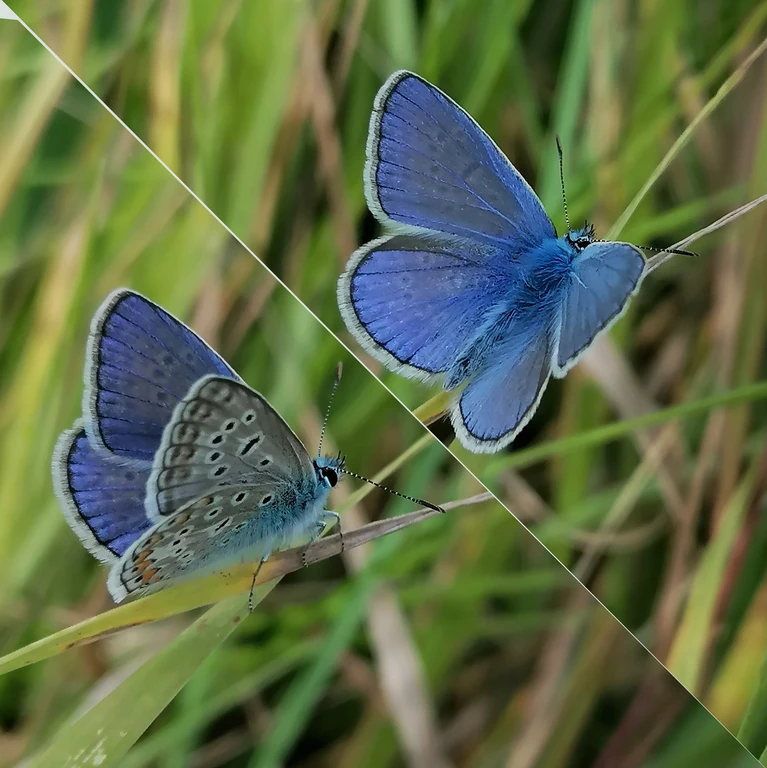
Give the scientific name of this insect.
Polyommatus icarus
